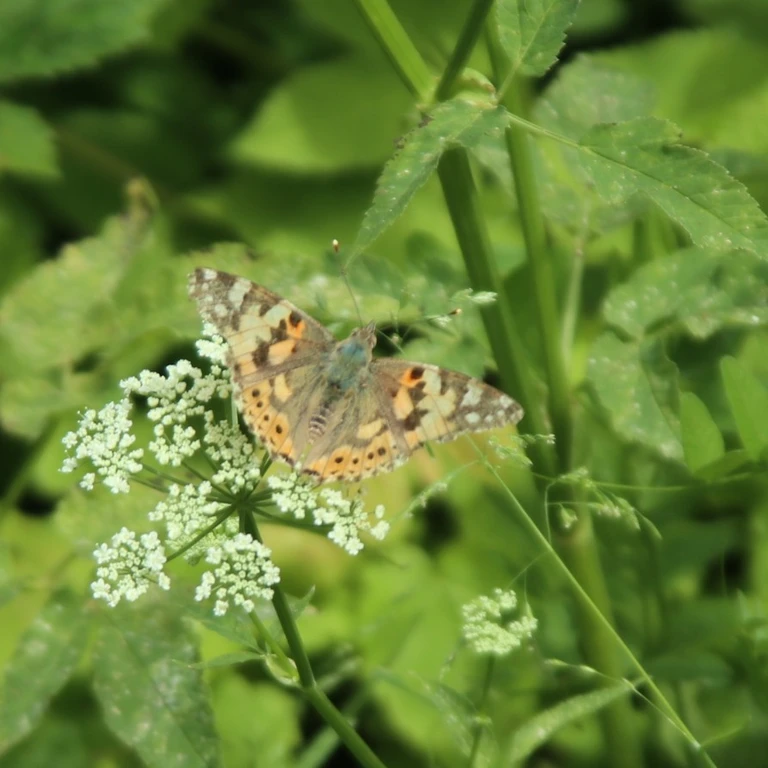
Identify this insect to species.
Vanessa cardui
